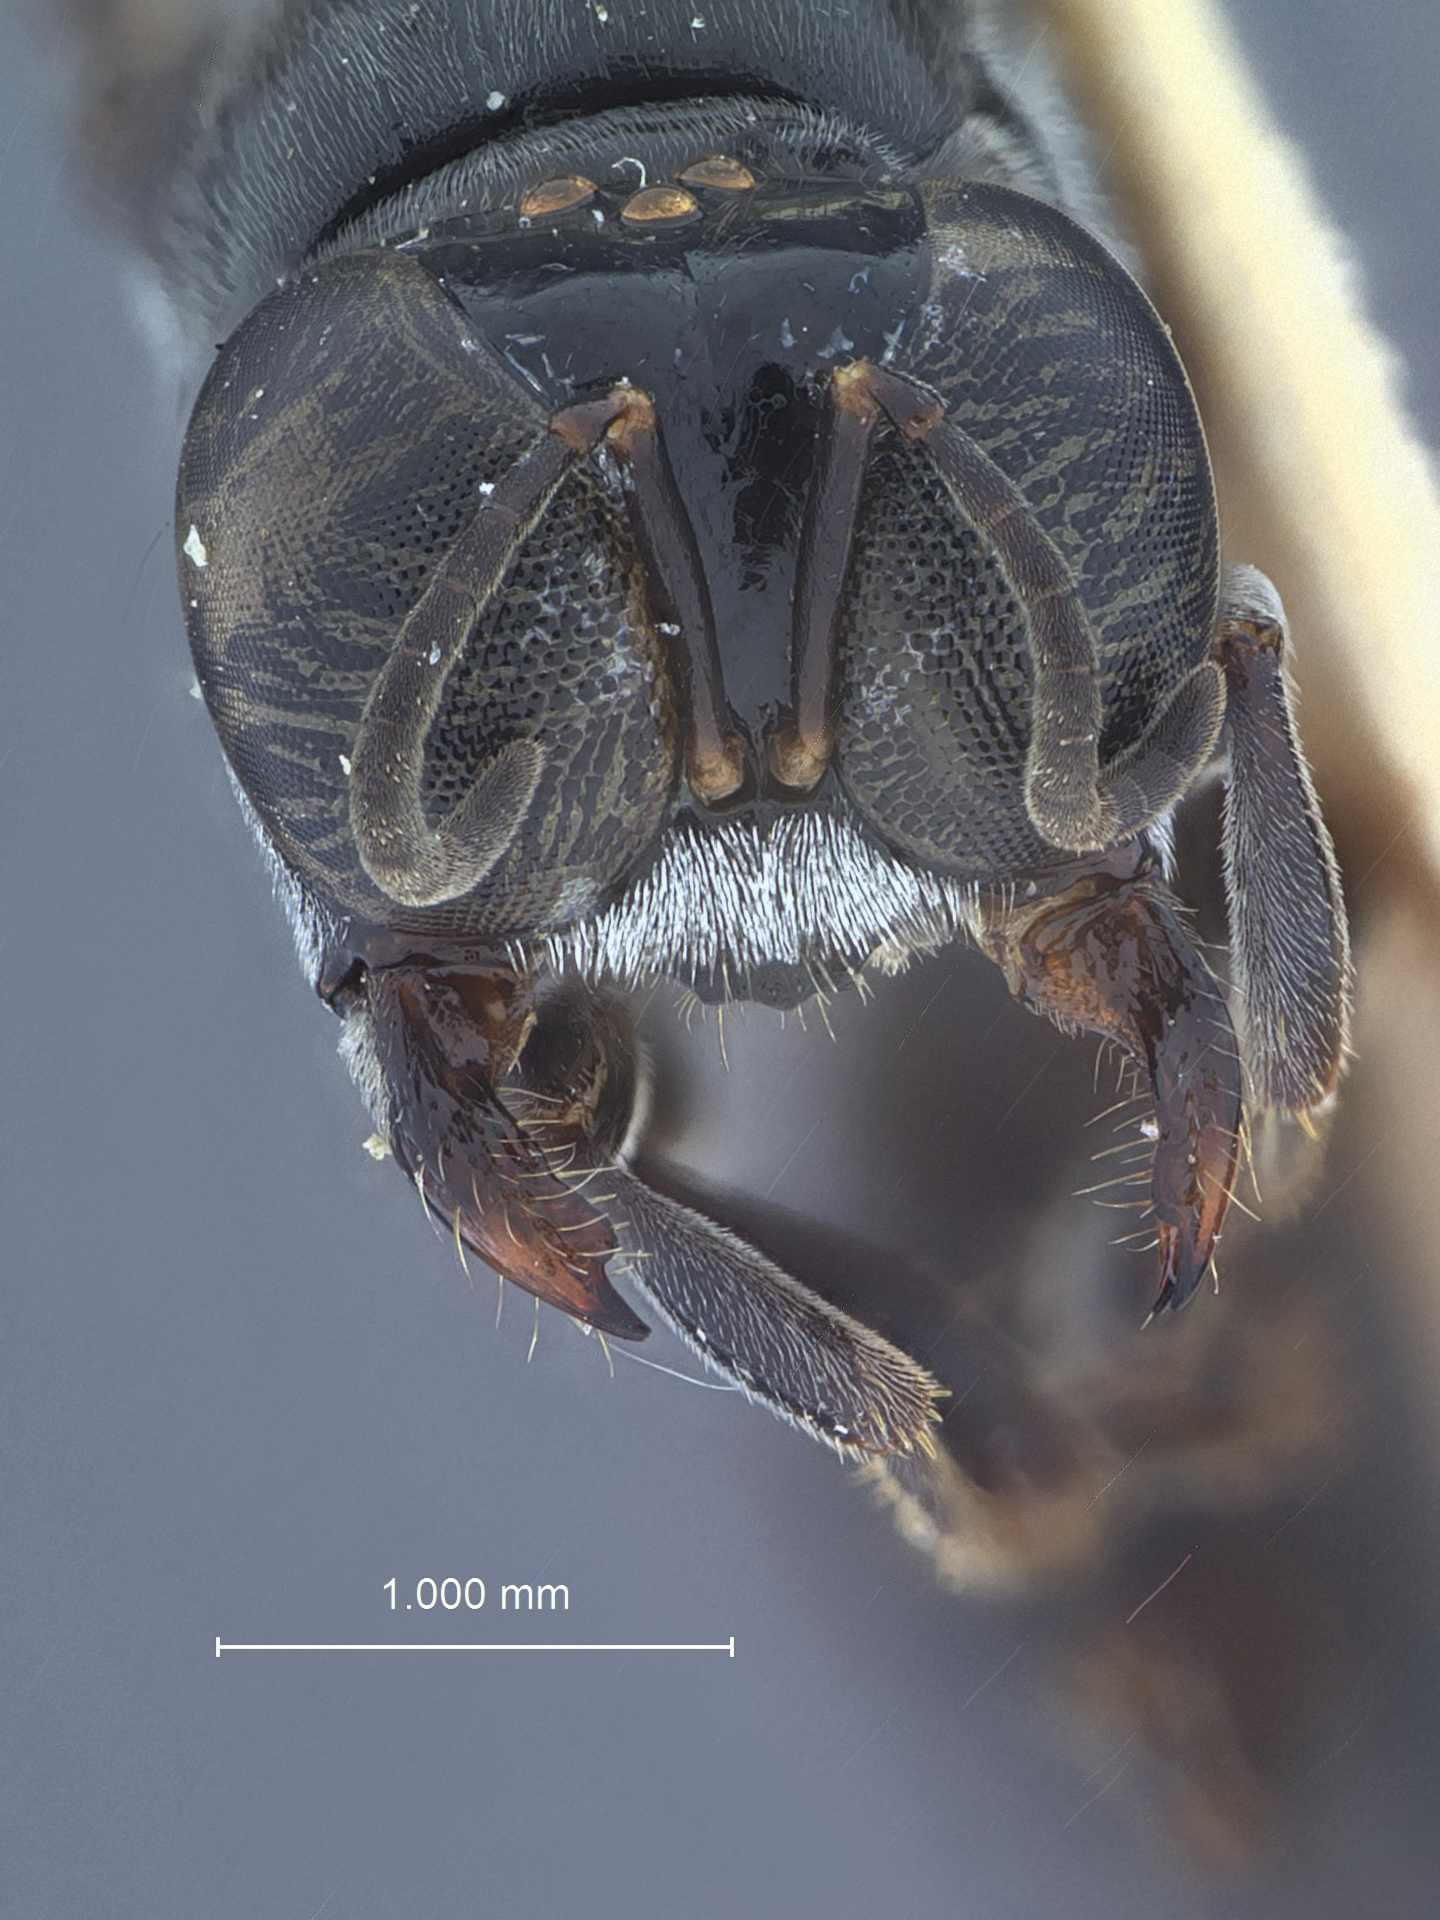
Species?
Crossocerus alticola
